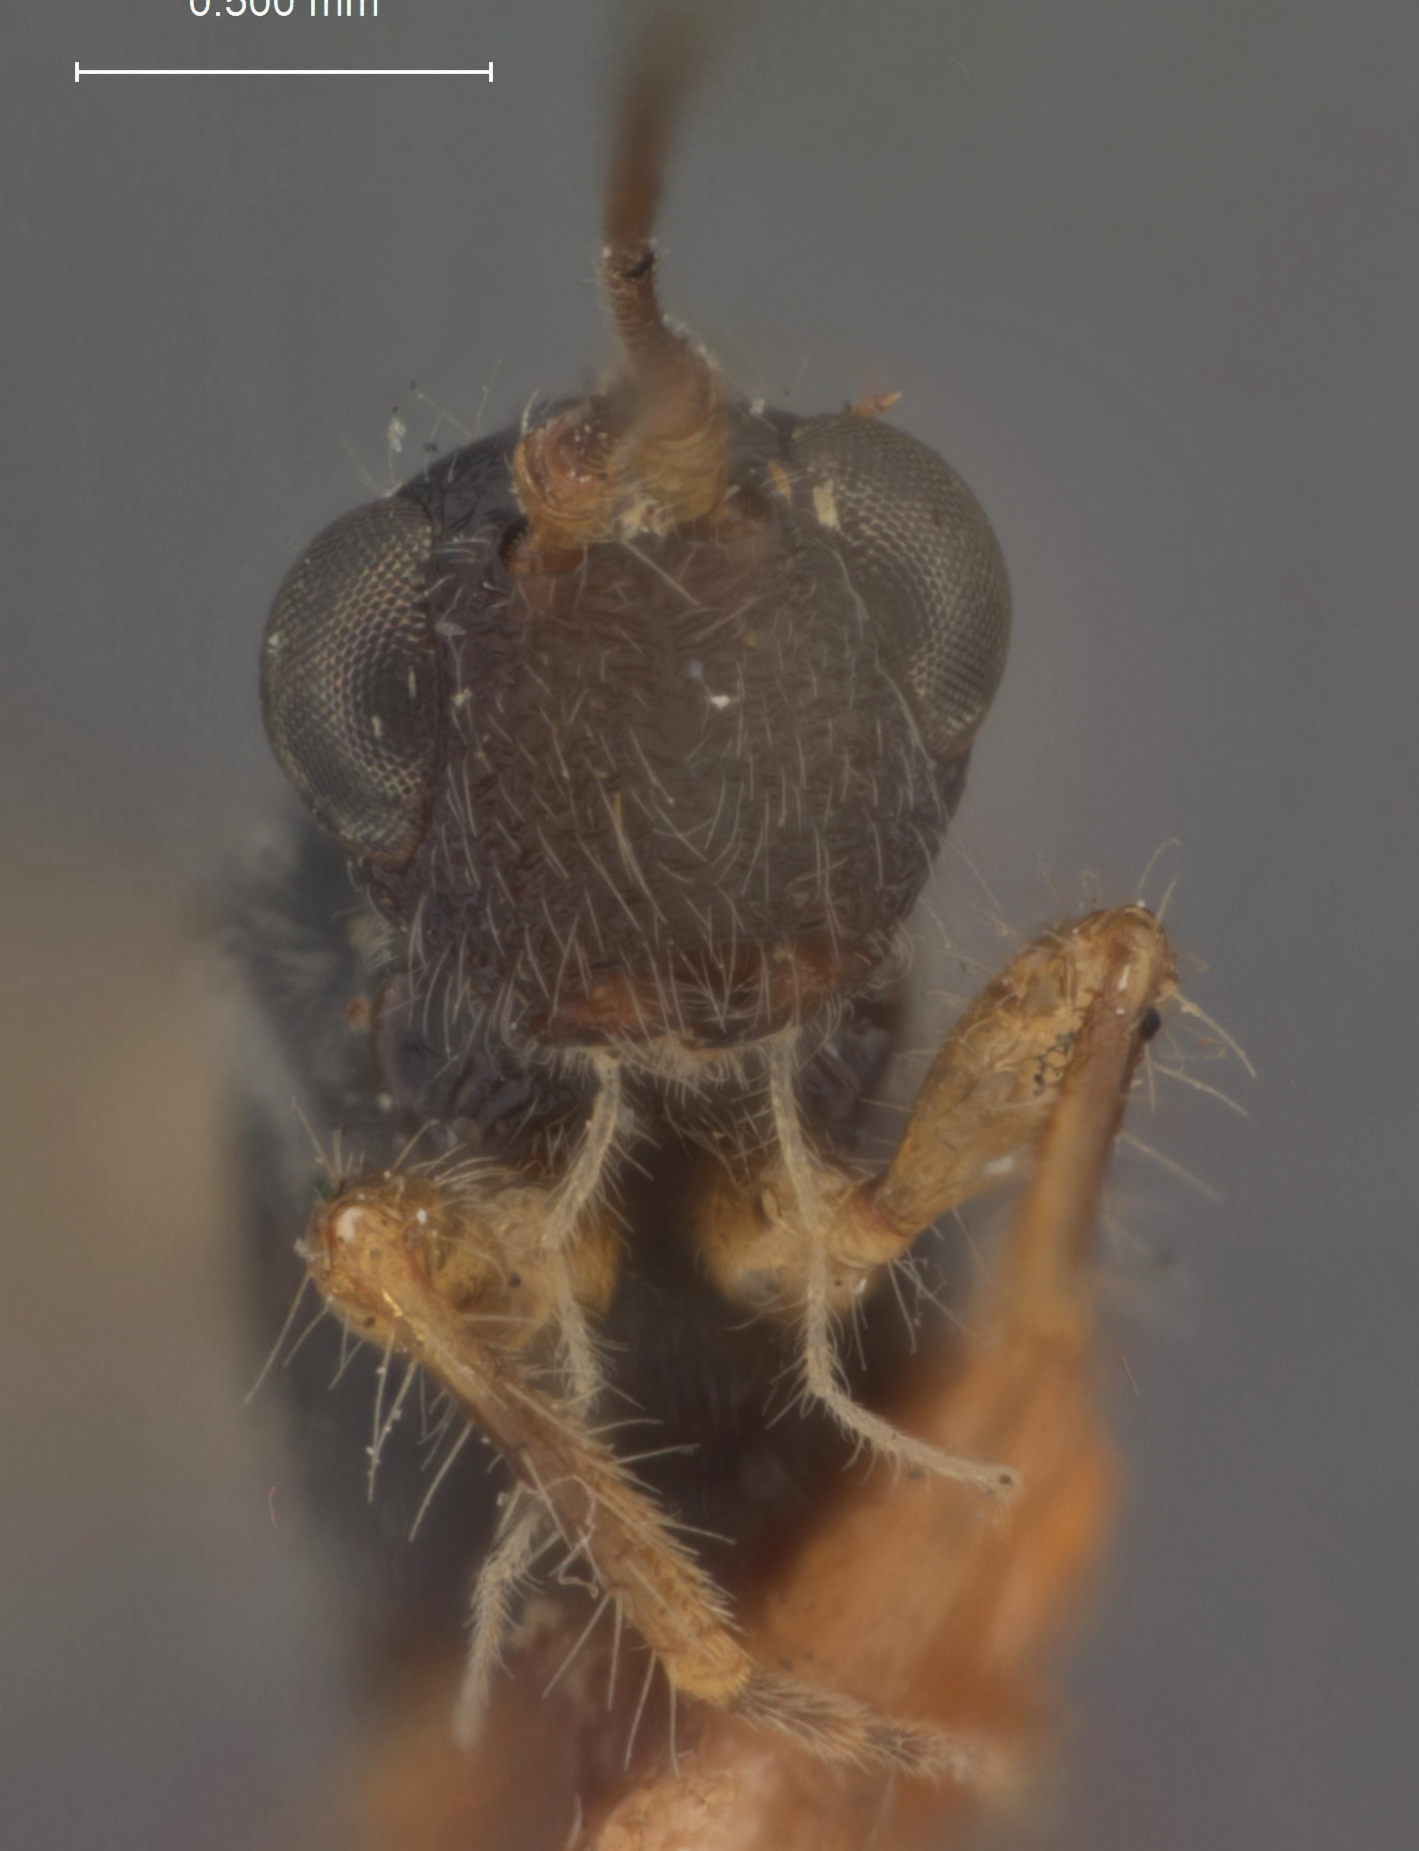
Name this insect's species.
Spathius philodemus
